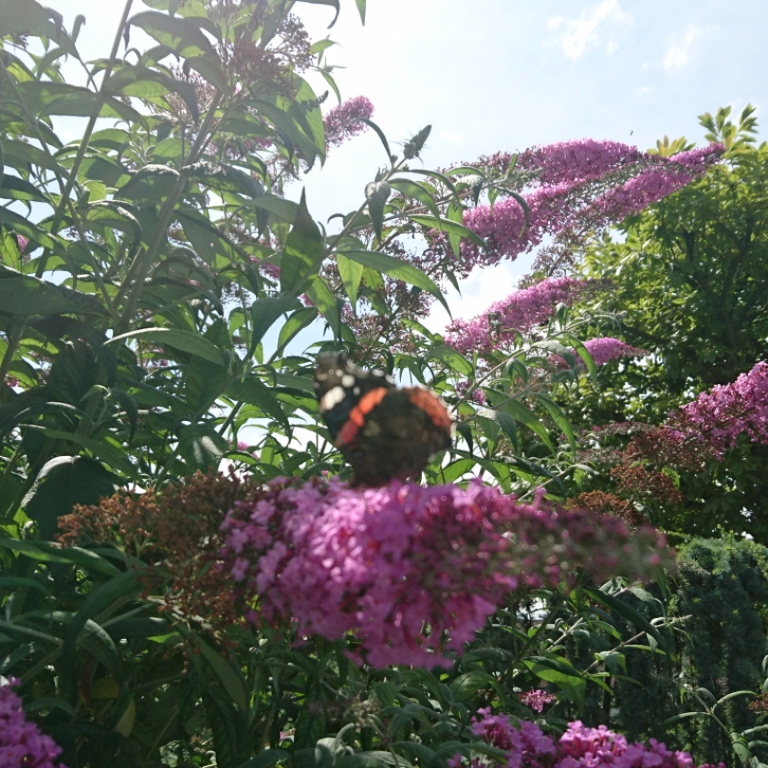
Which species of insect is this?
Vanessa atalanta
